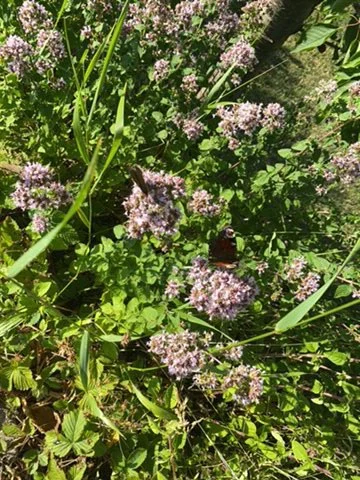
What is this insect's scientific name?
Aglais io
